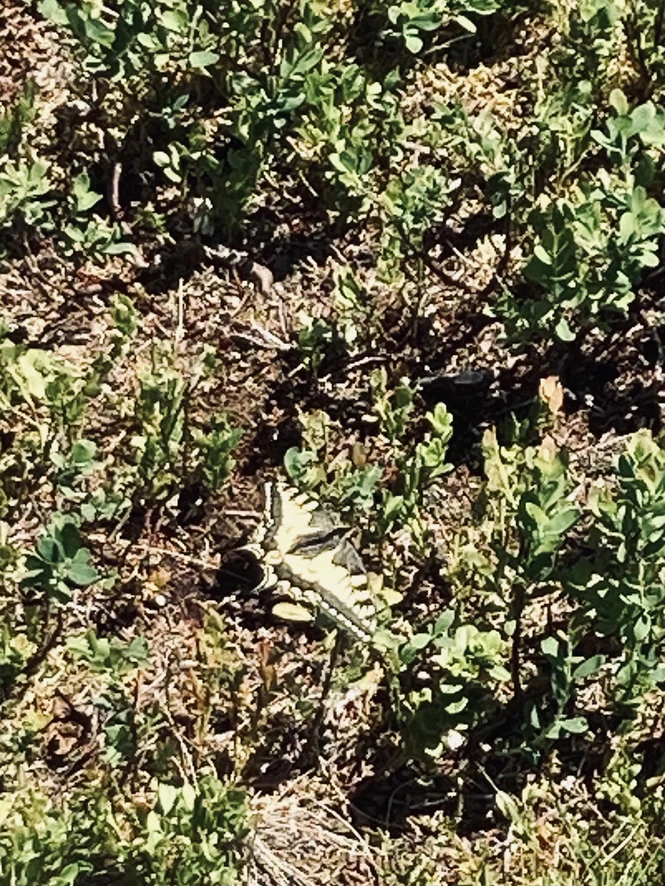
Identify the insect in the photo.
Papilio machaon
